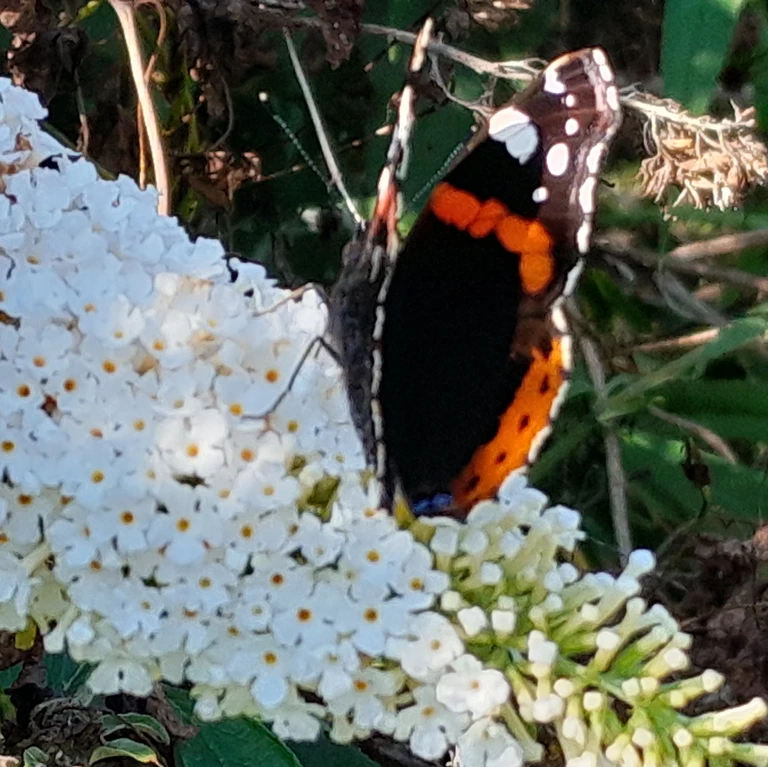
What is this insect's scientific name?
Vanessa atalanta
